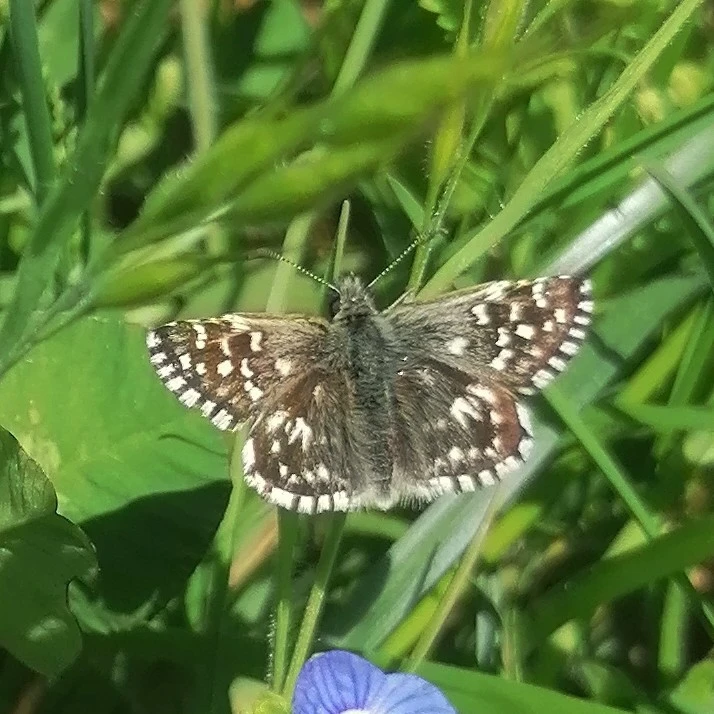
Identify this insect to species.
Pyrgus malvae
